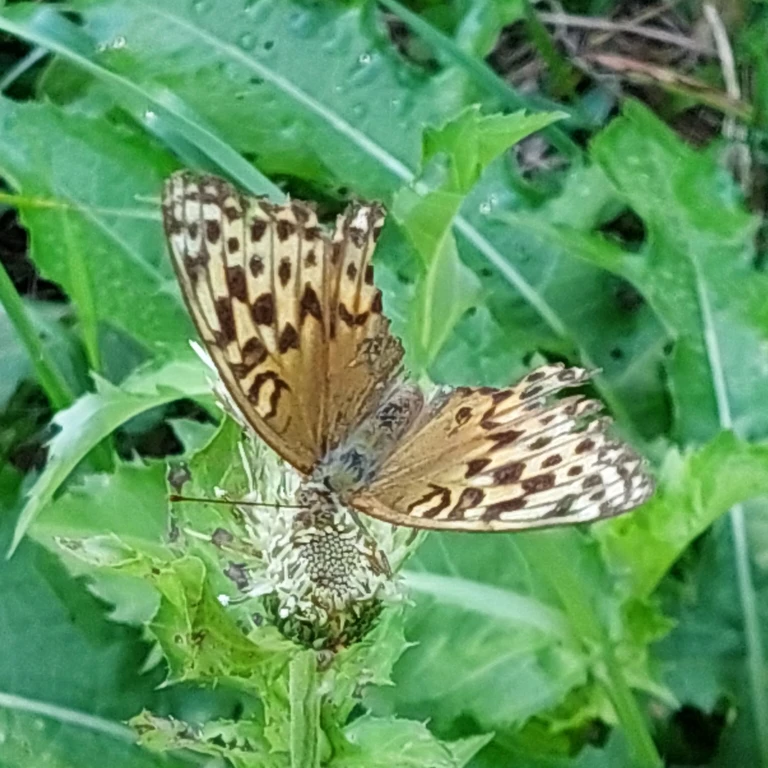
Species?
Argynnis paphia
